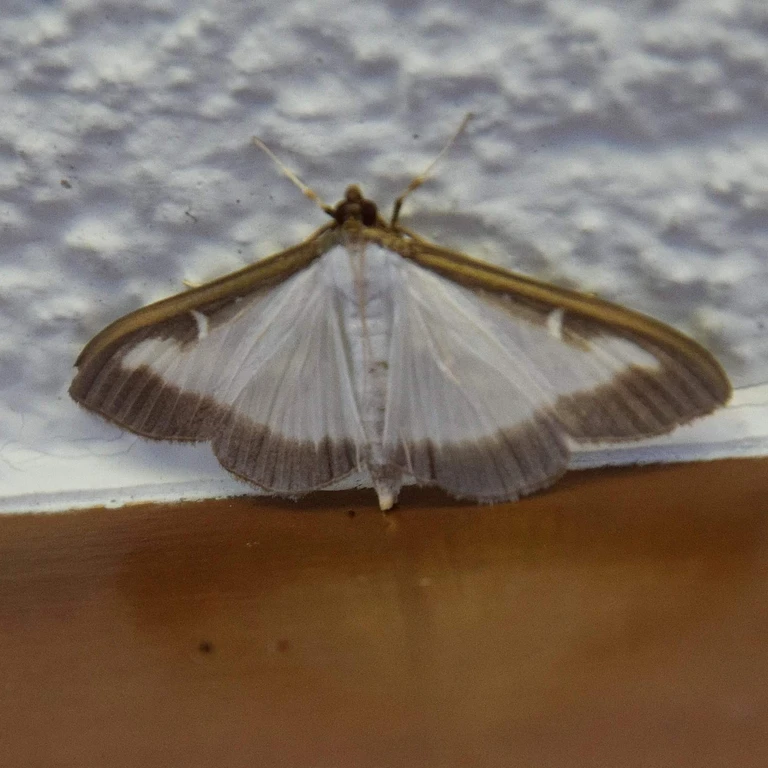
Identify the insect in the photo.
Cydalima perspectalis
